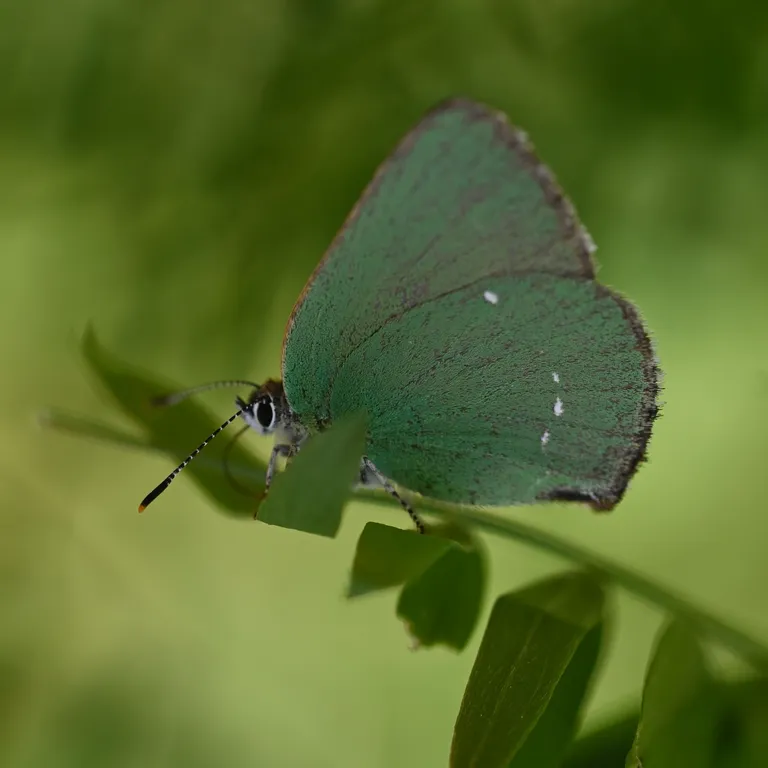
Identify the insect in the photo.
Callophrys rubi
